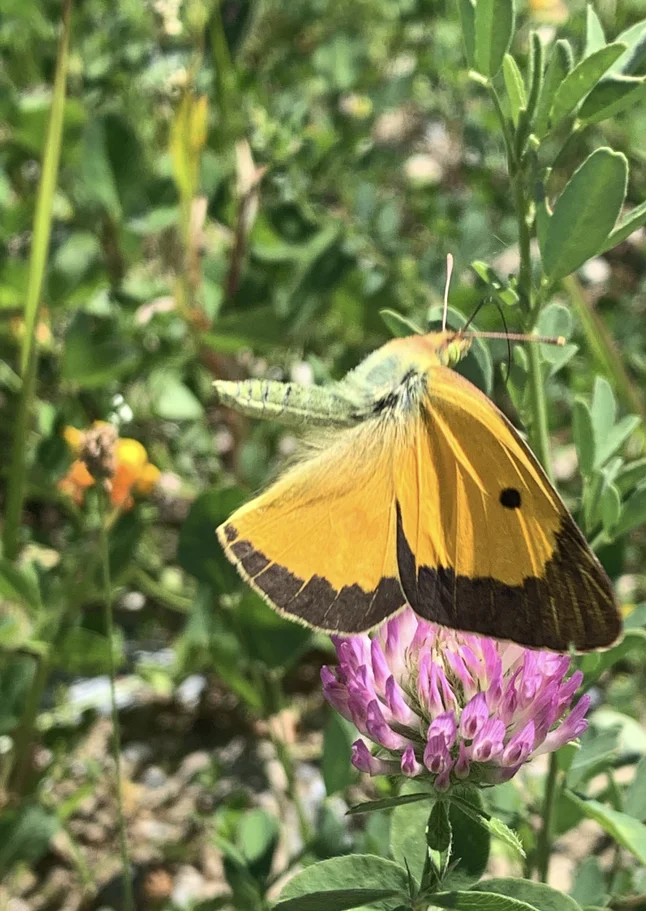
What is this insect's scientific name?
Colias croceus
